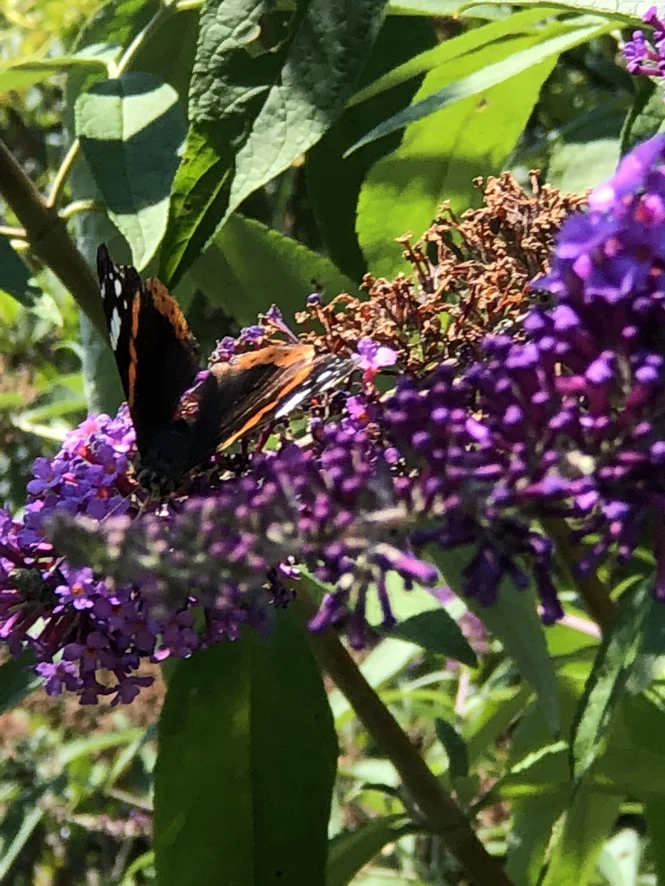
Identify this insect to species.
Vanessa atalanta
